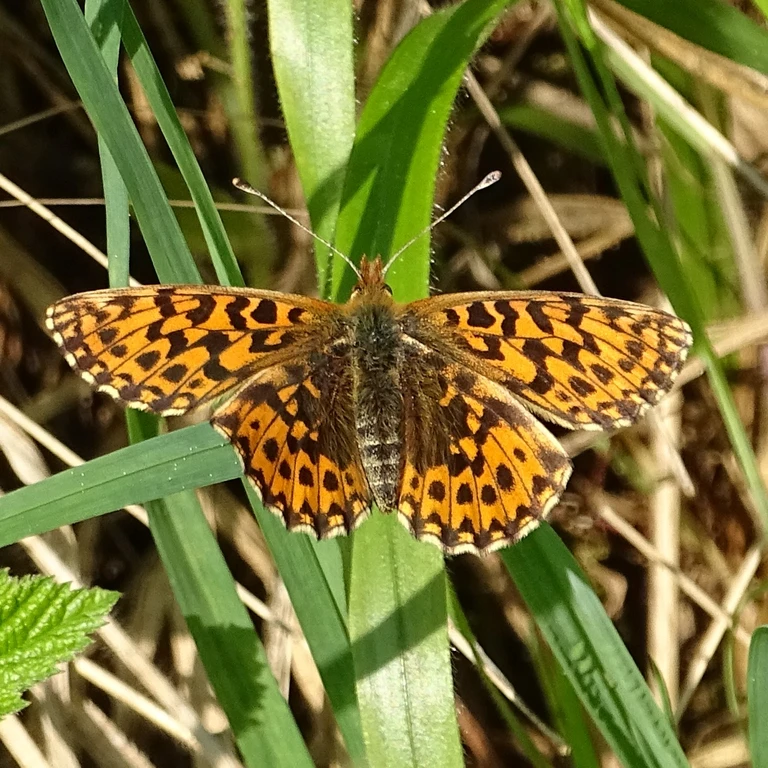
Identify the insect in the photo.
Boloria dia
